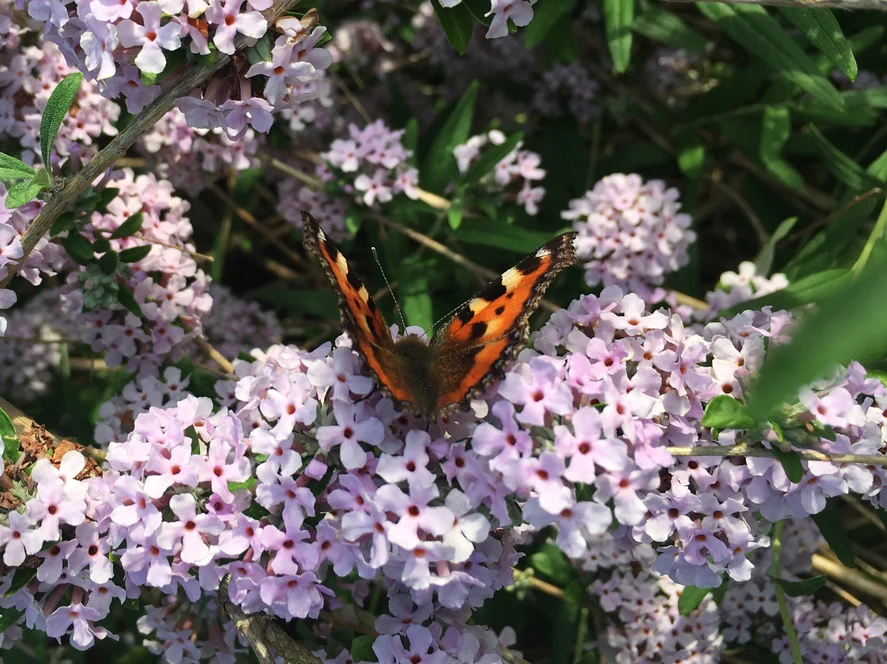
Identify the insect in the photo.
Aglais urticae
